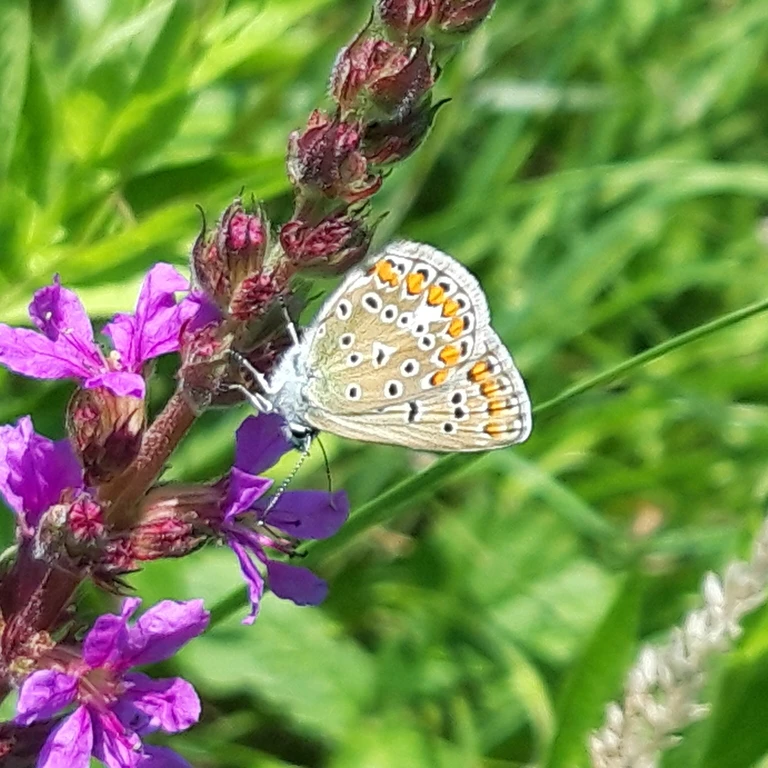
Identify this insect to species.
Polyommatus icarus
